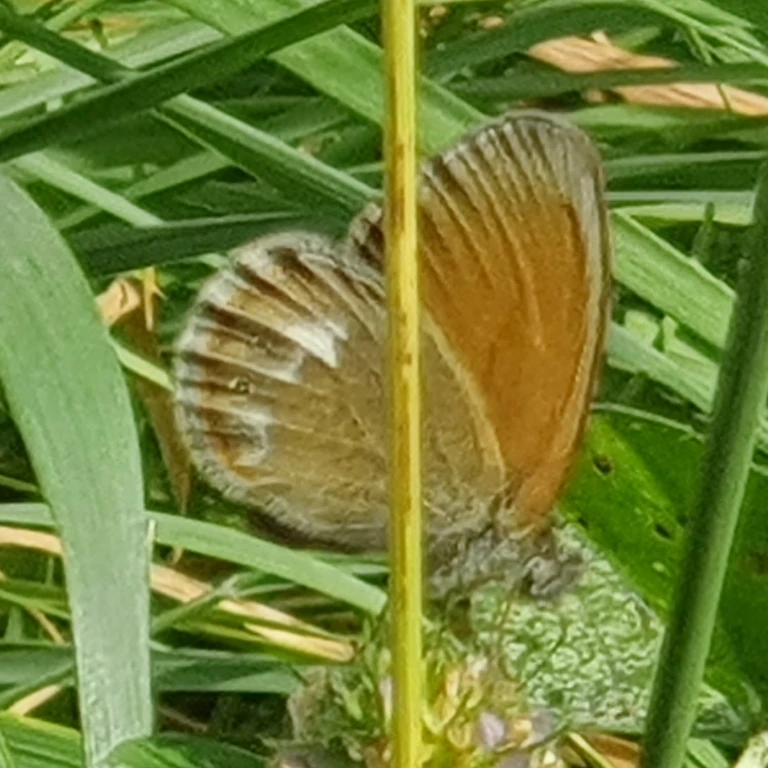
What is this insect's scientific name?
Coenonympha glycerion (also Coenonympha iphis)
